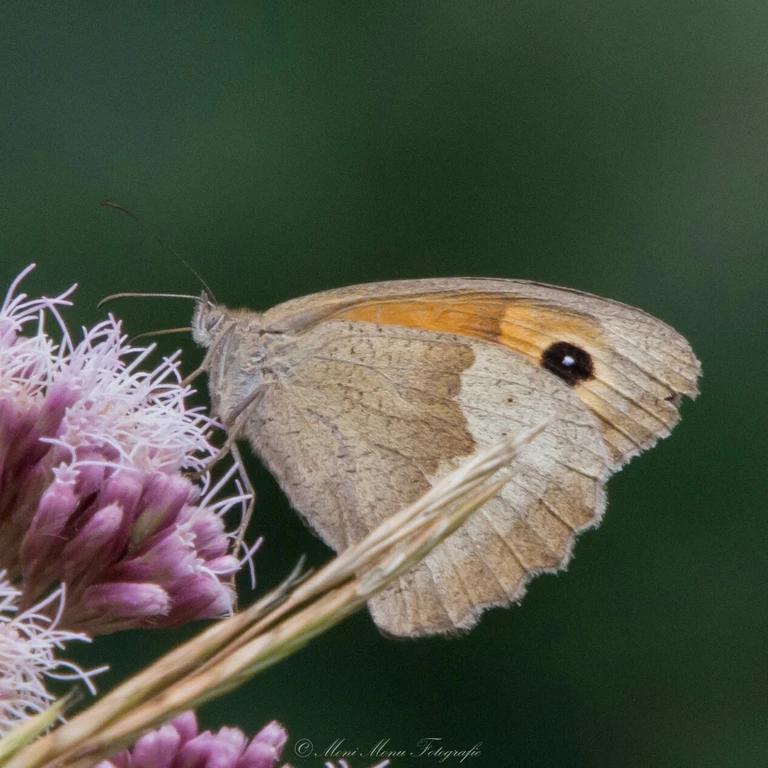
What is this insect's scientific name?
Maniola jurtina
